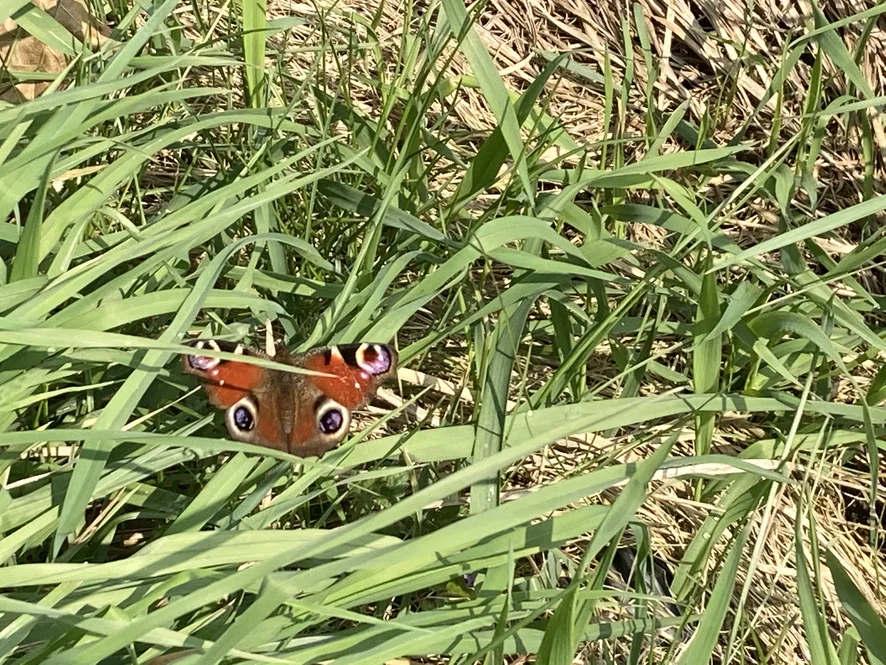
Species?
Aglais io
